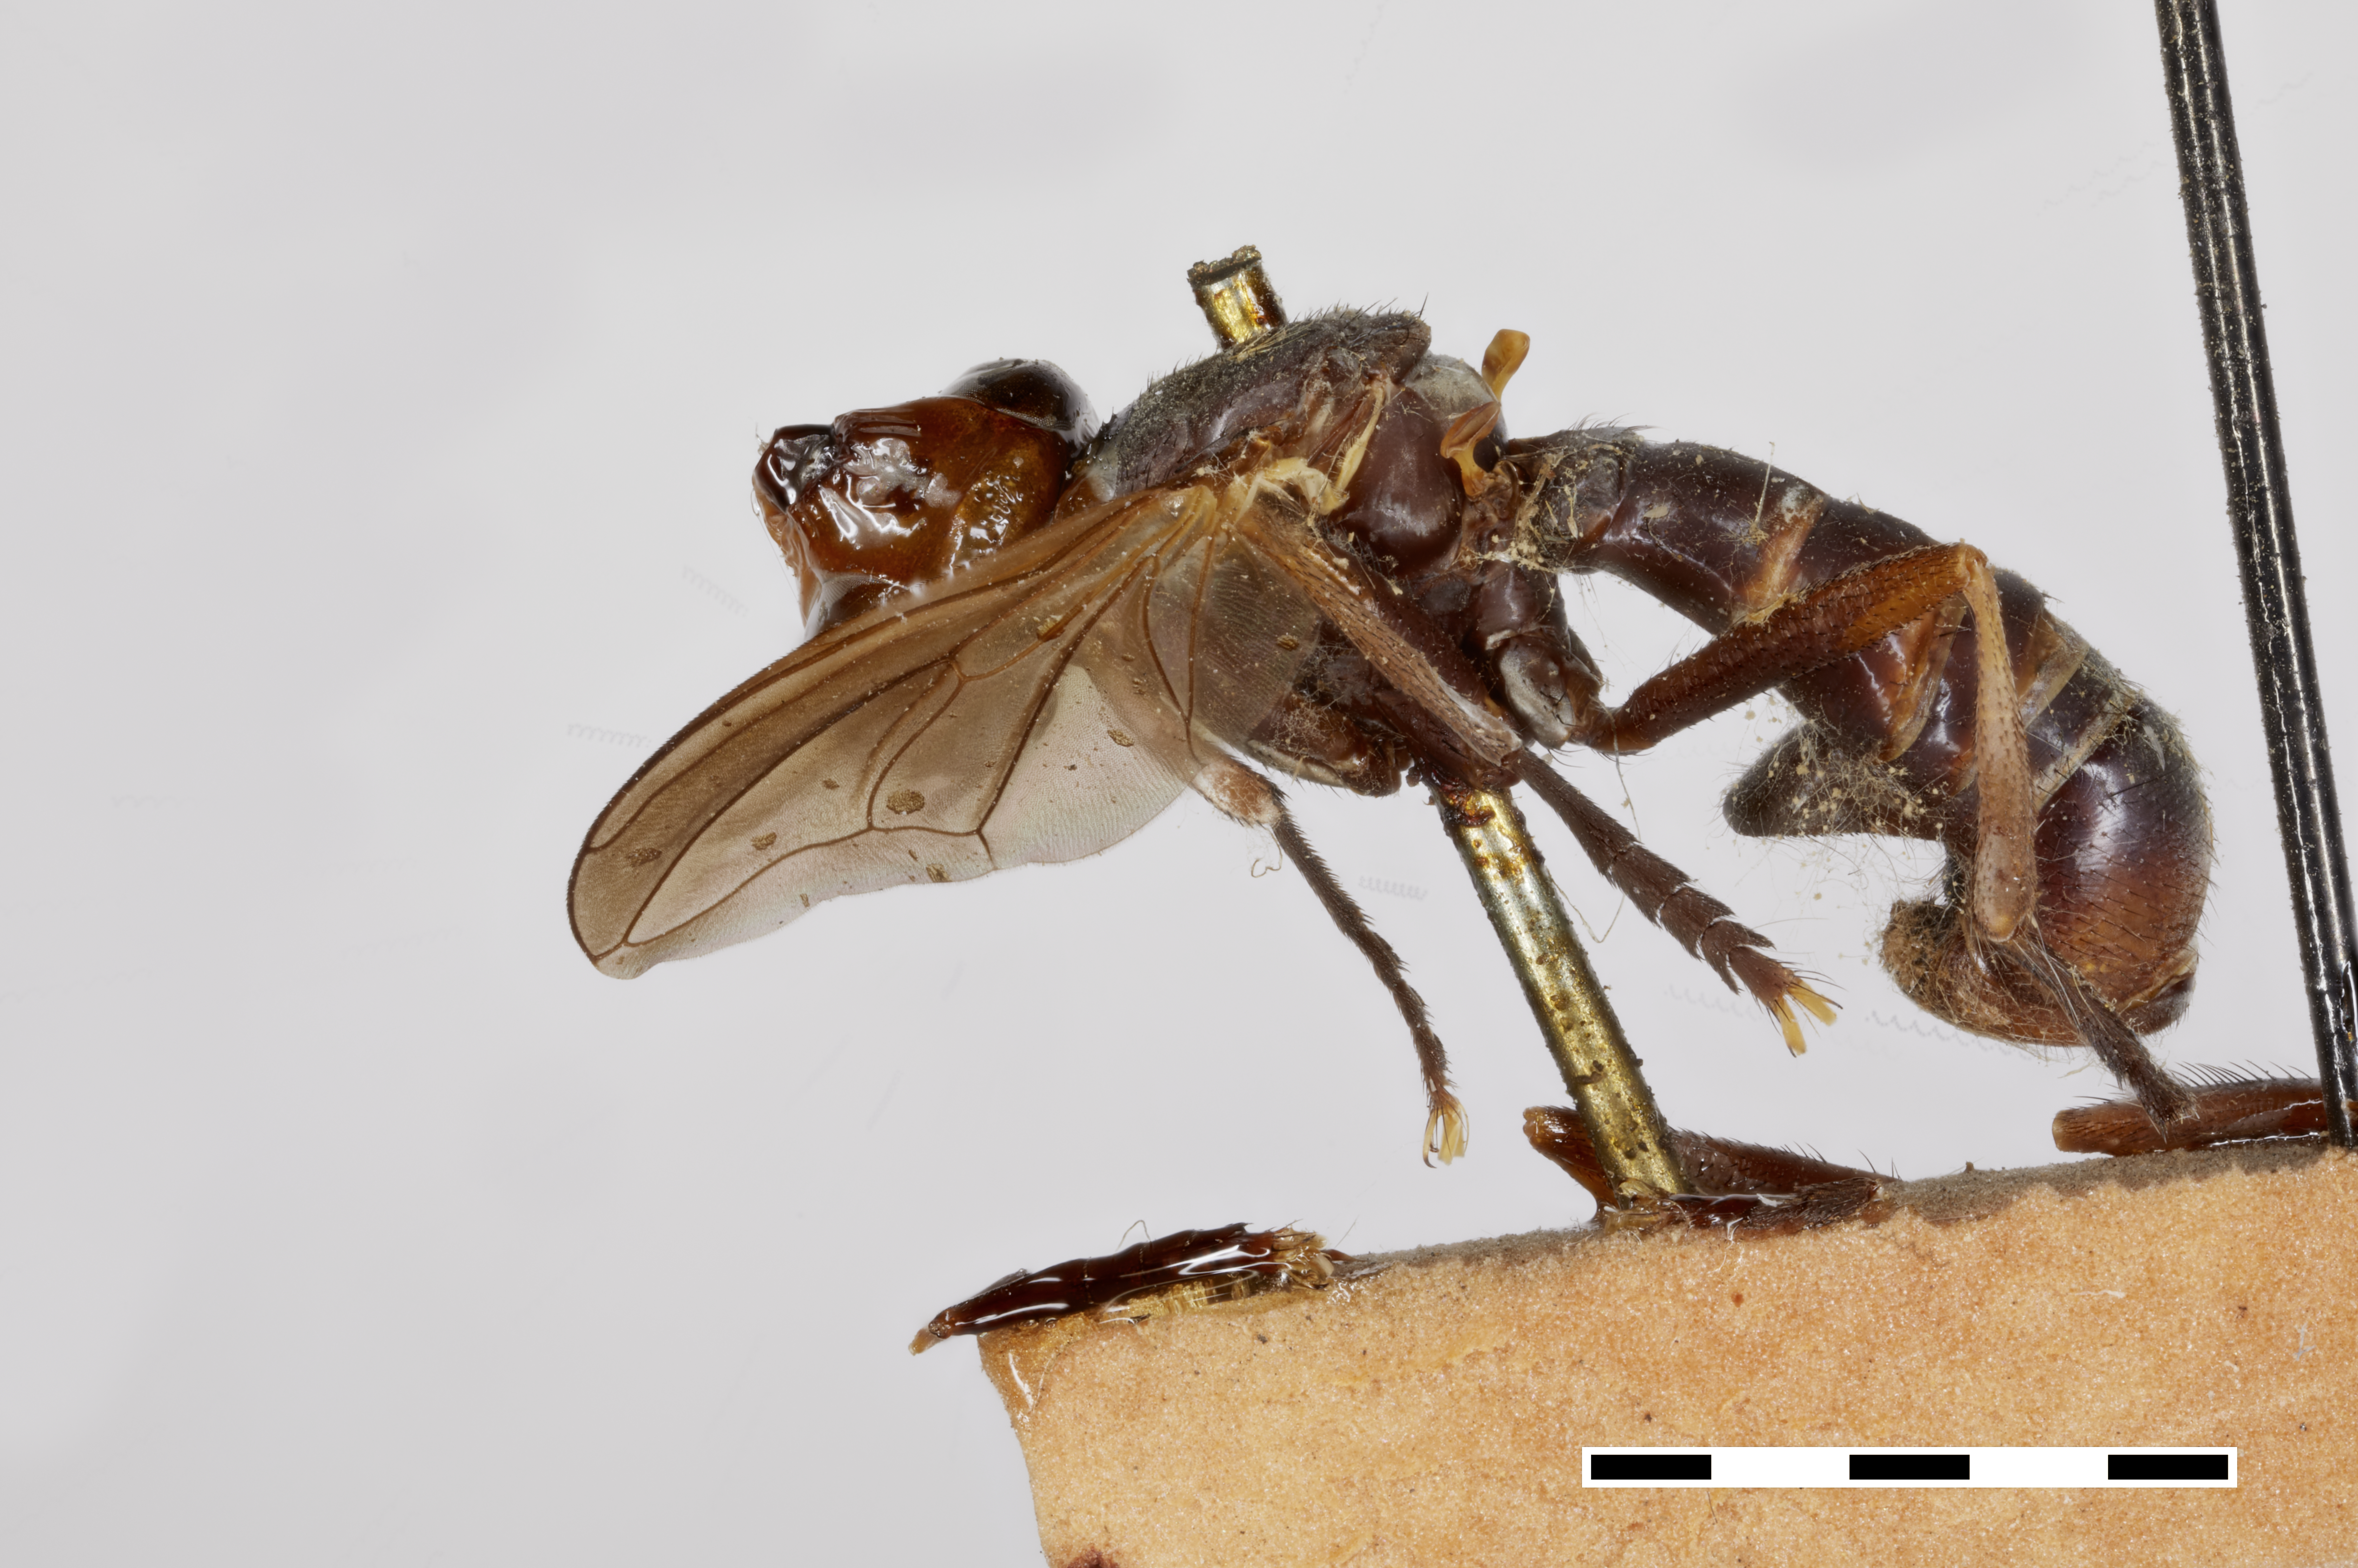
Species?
Conops curtulus
